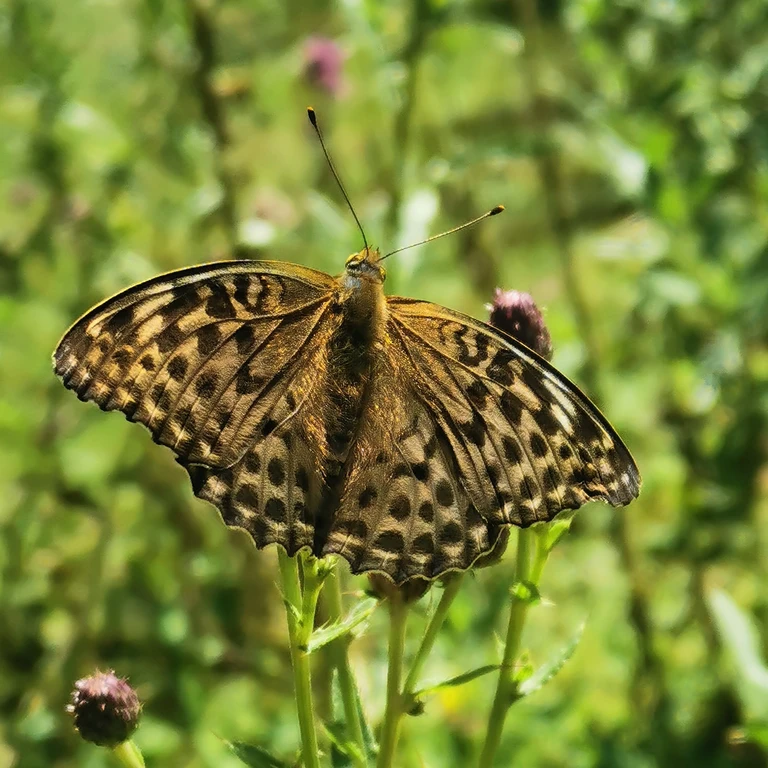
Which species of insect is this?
Argynnis paphia
